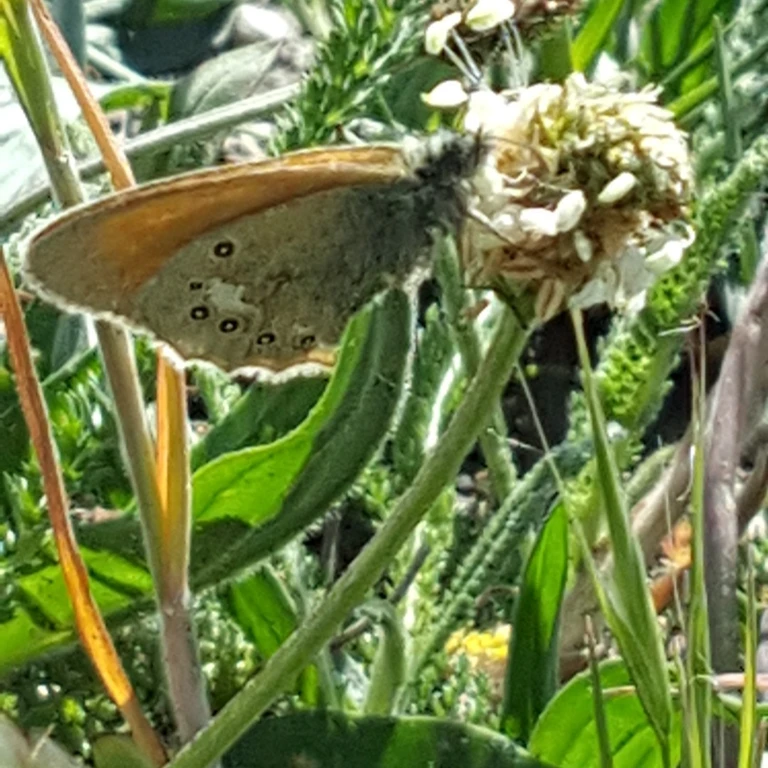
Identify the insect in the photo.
Coenonympha glycerion (also Coenonympha iphis)
